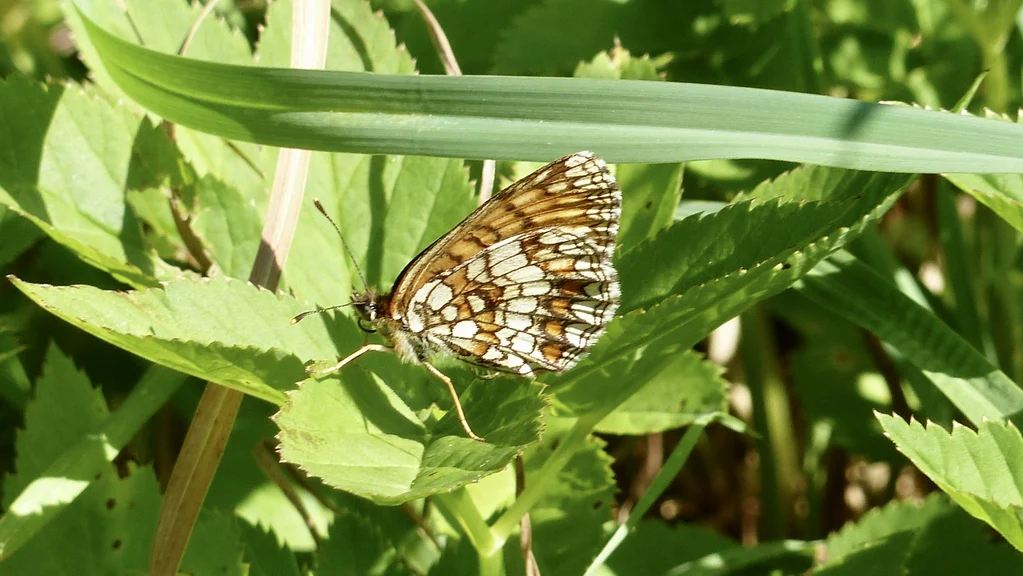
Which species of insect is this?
Melitaea athalia
